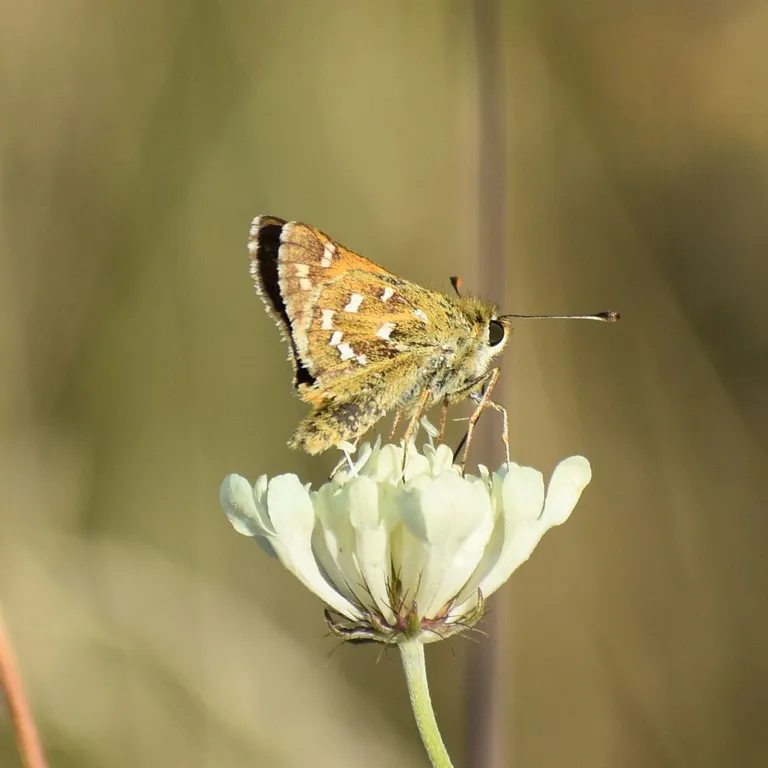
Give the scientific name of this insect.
Hesperia comma
